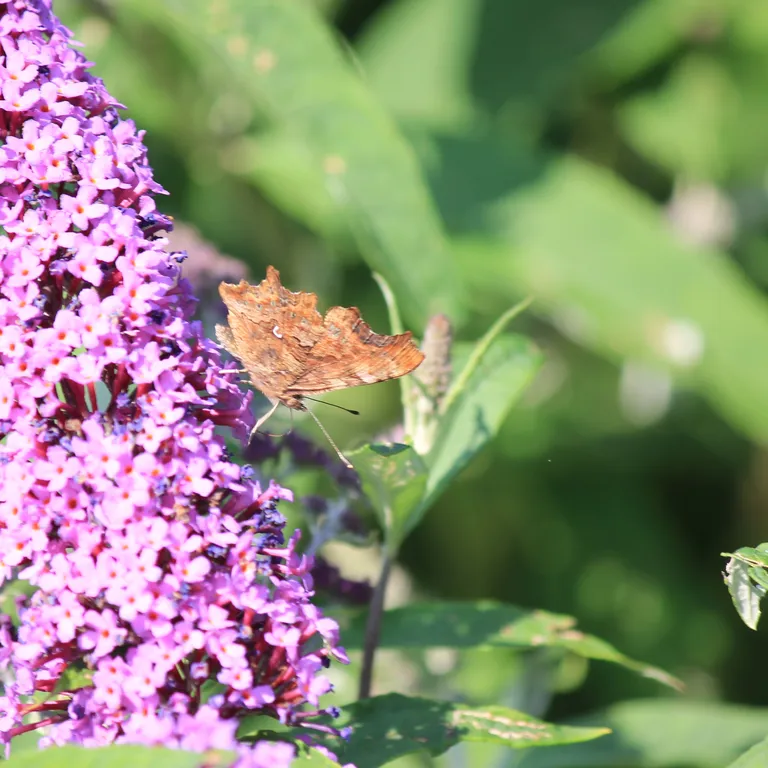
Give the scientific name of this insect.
Polygonia c-album
